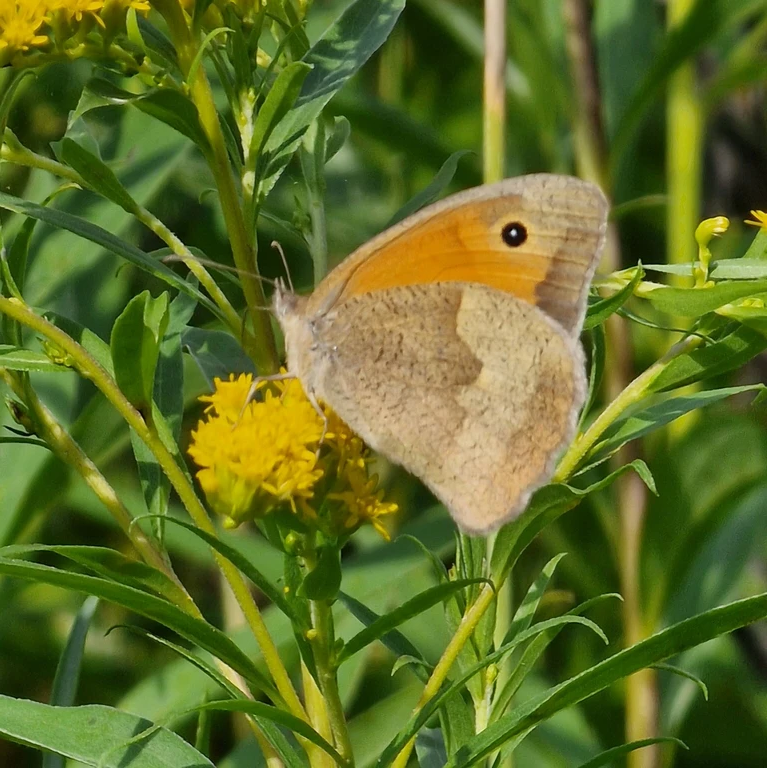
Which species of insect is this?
Maniola jurtina
